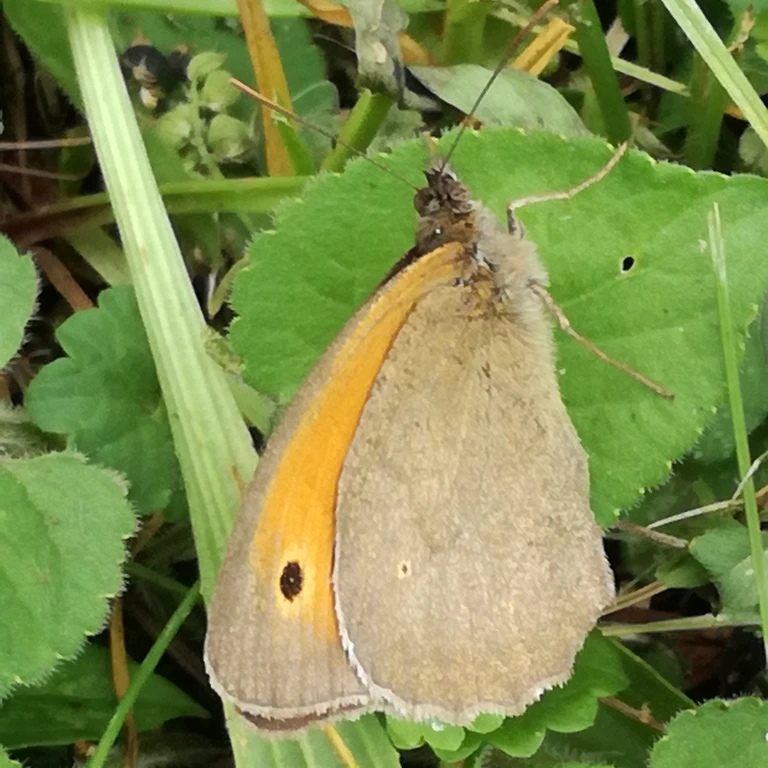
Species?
Maniola jurtina
